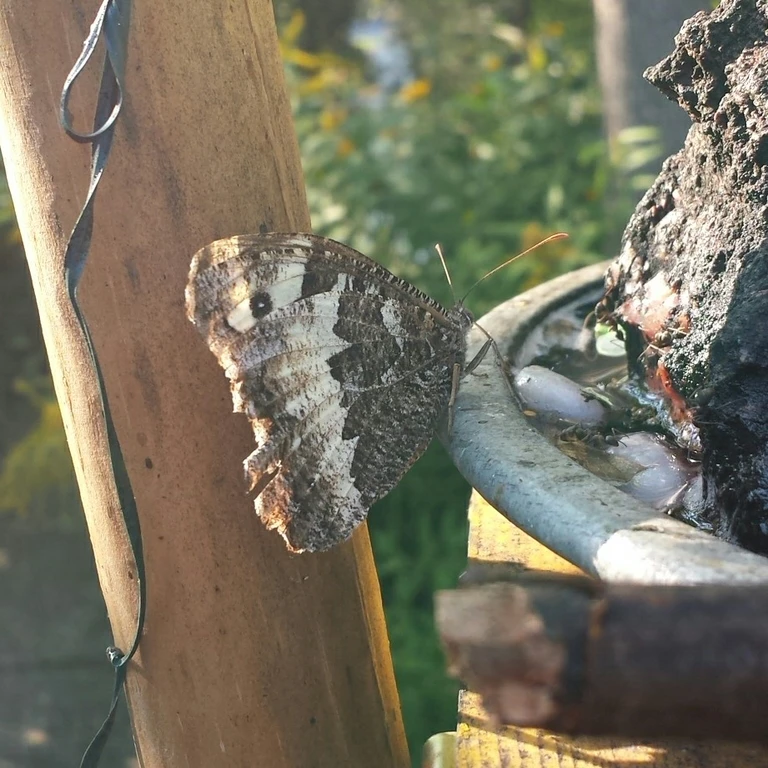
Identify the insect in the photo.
Brintesia circe
